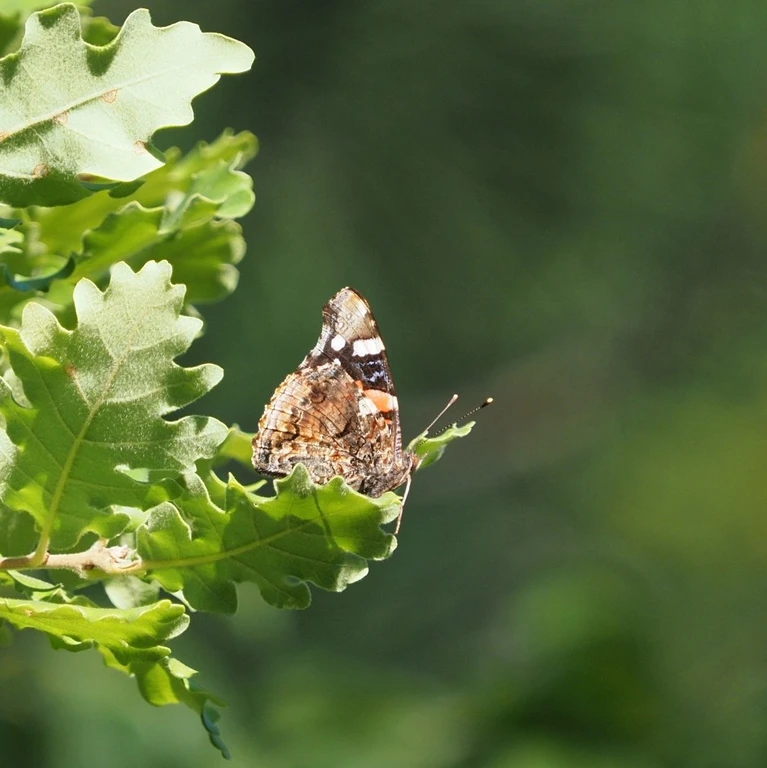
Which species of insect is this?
Vanessa atalanta
